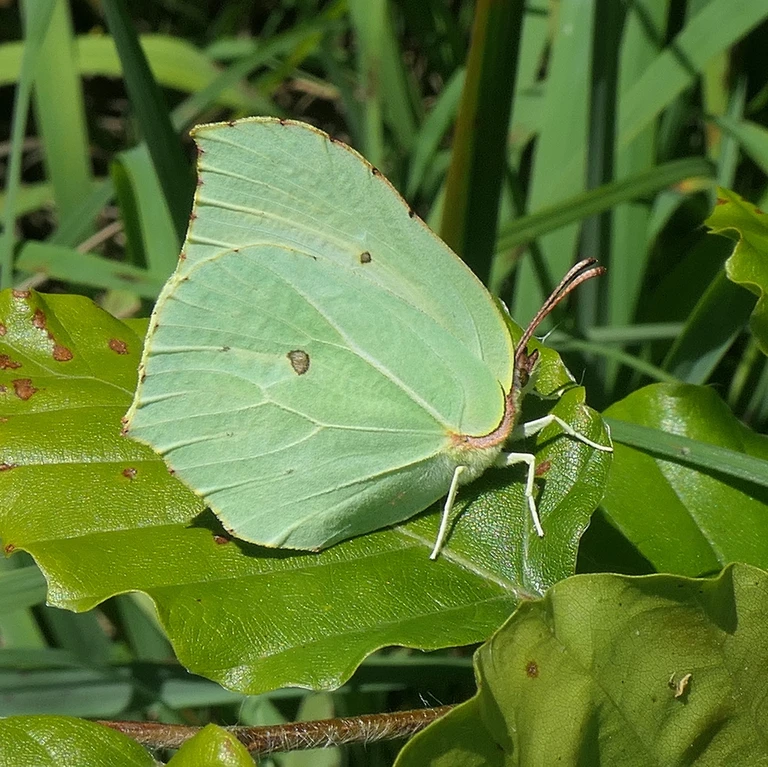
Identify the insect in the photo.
Gonepteryx rhamni
